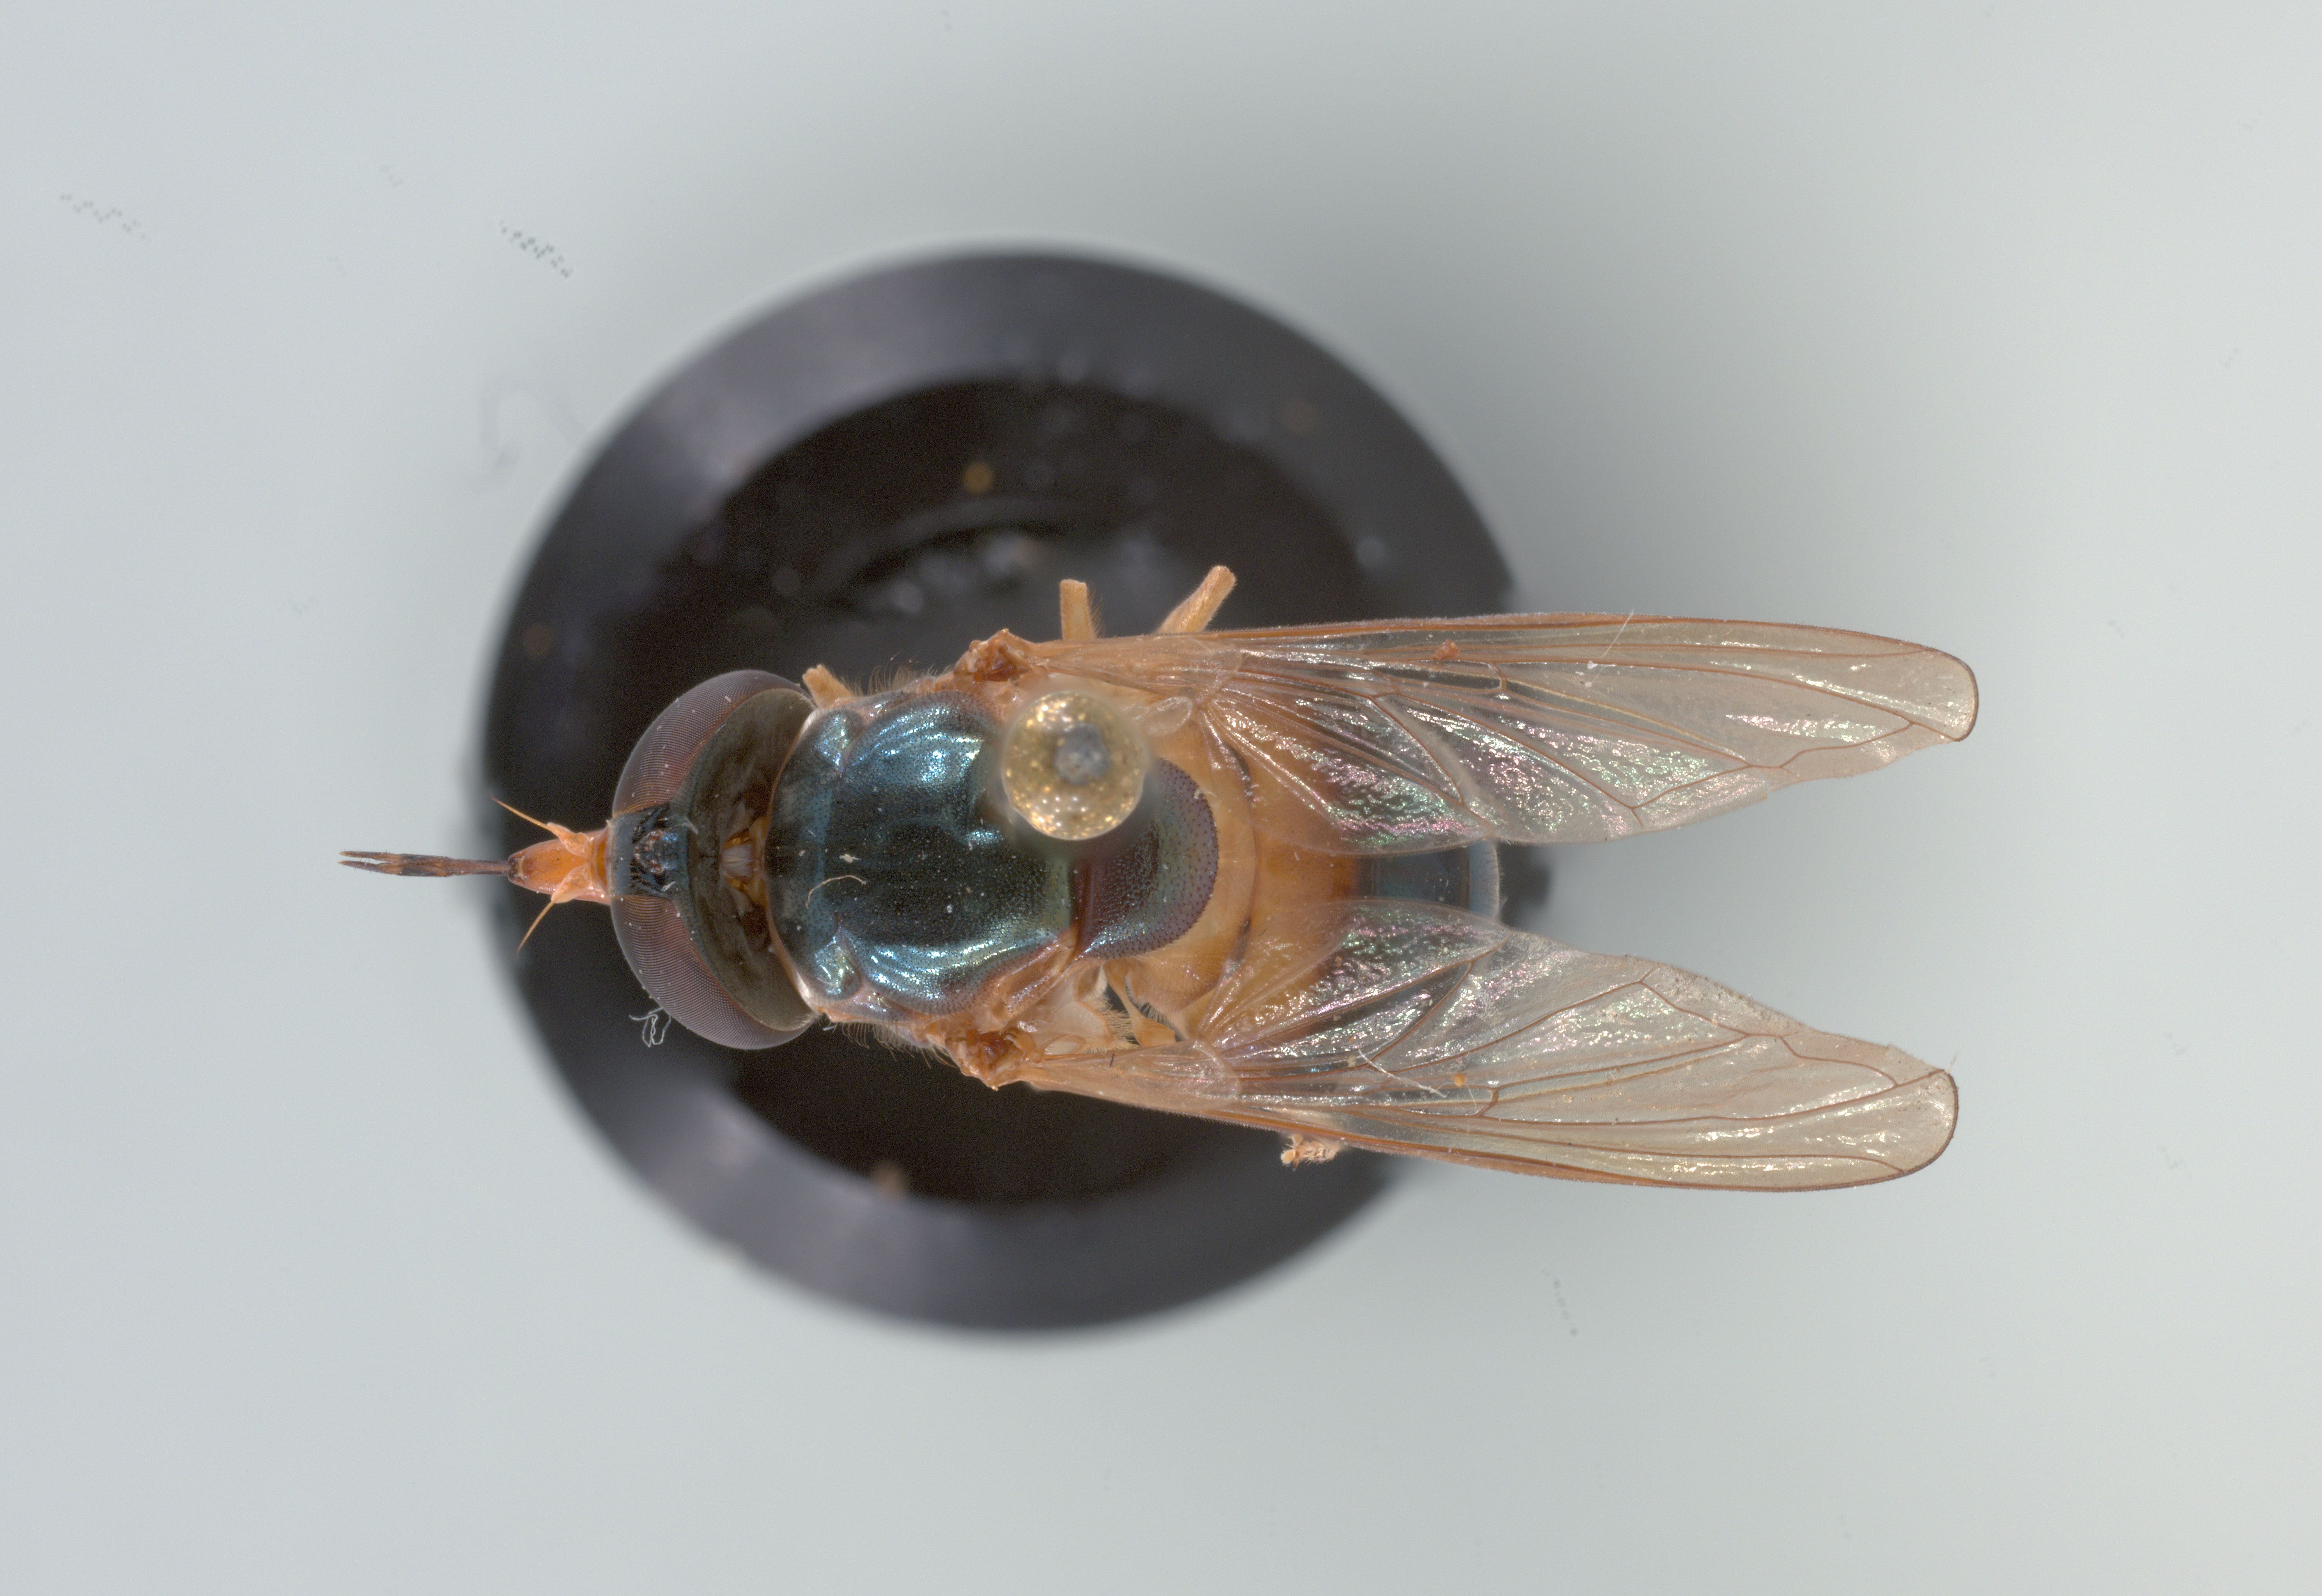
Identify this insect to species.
Rhingia caerulescens
